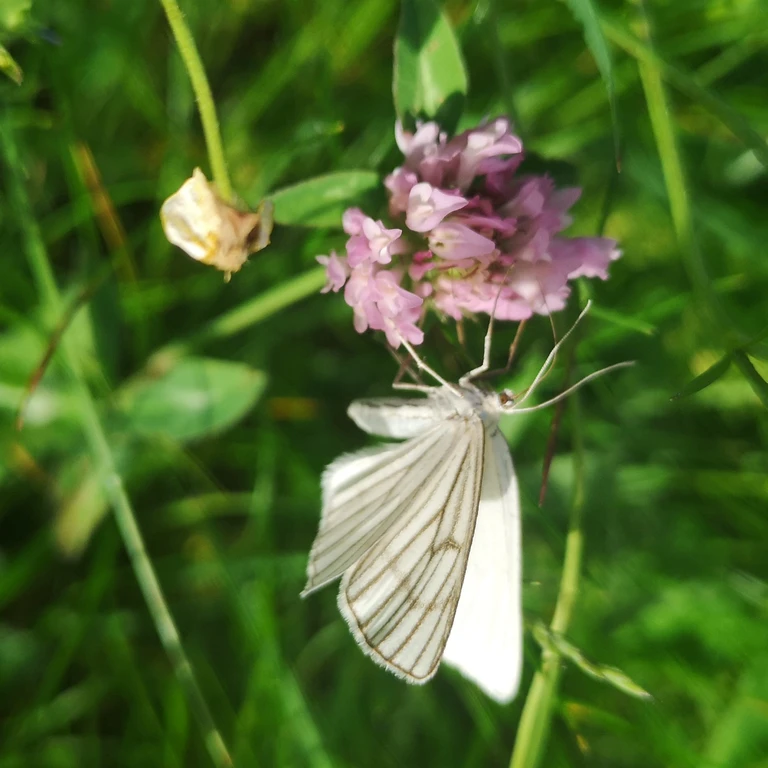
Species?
Siona lineata
